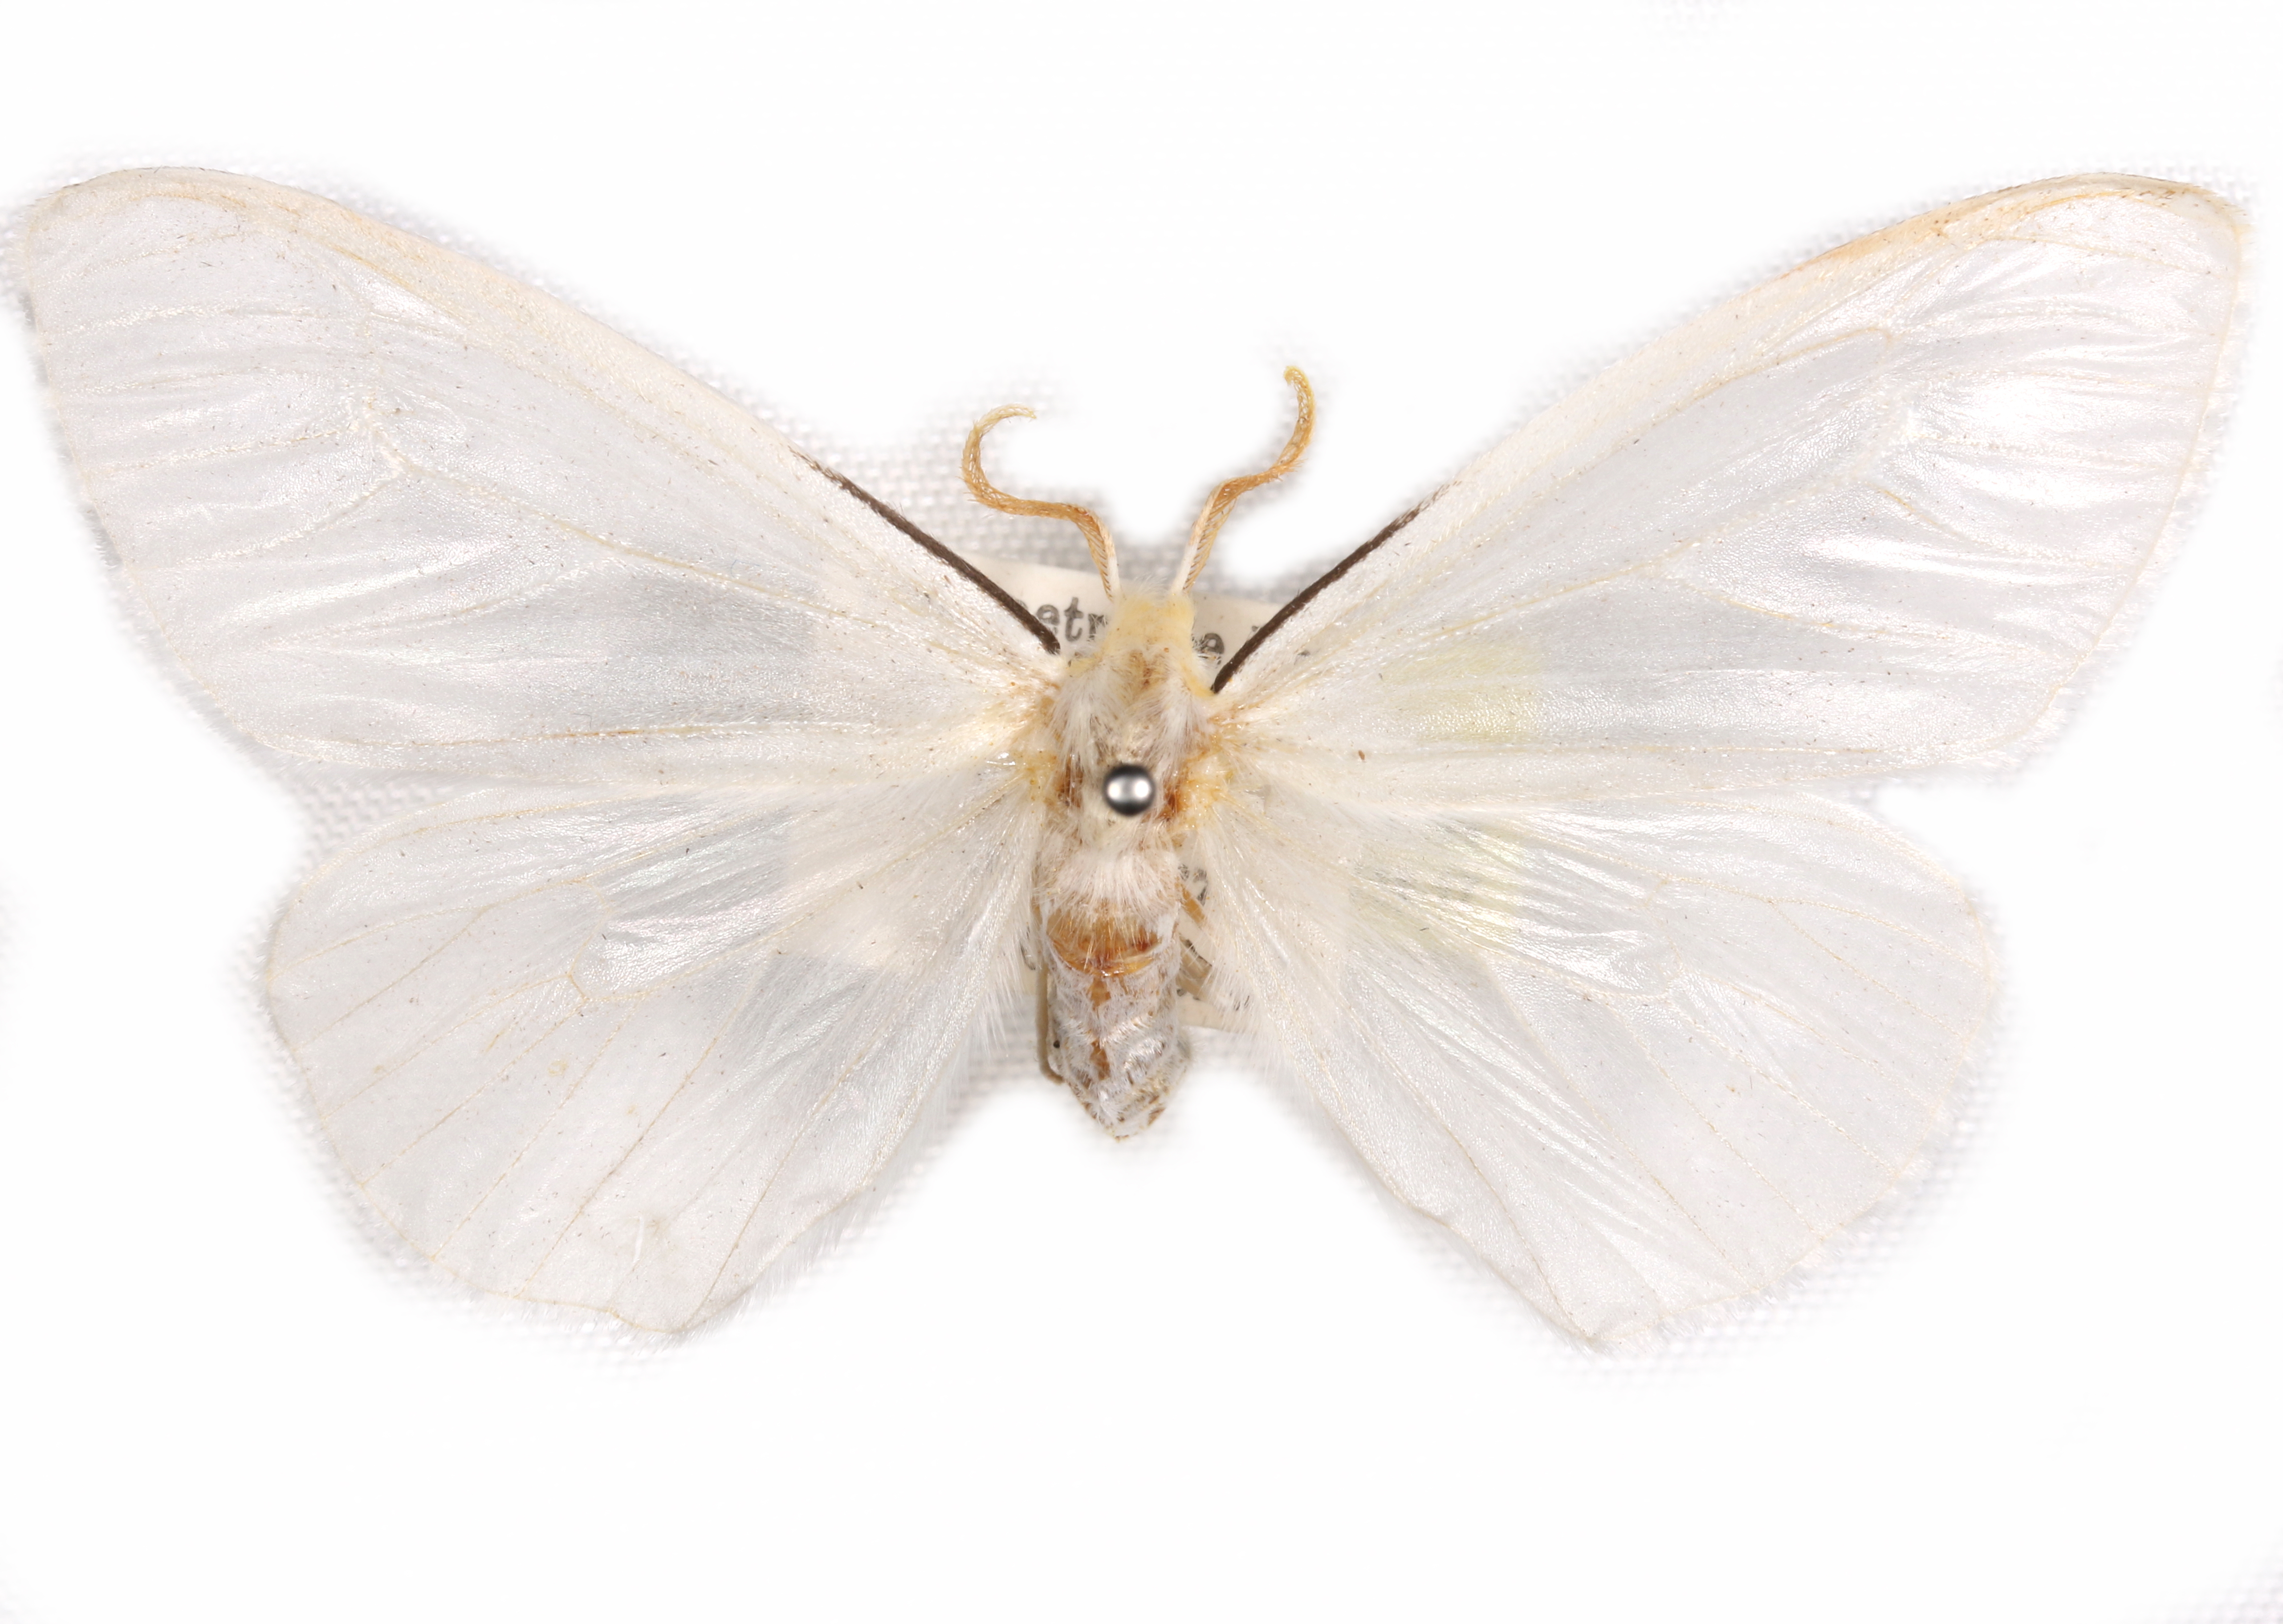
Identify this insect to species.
Arctornis kenya
